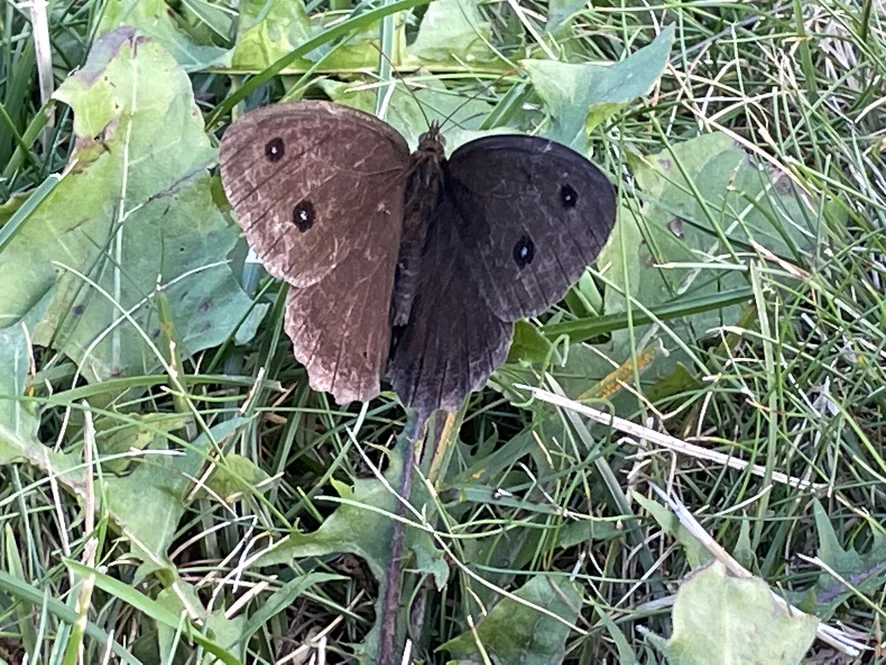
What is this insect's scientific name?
Minois dryas
